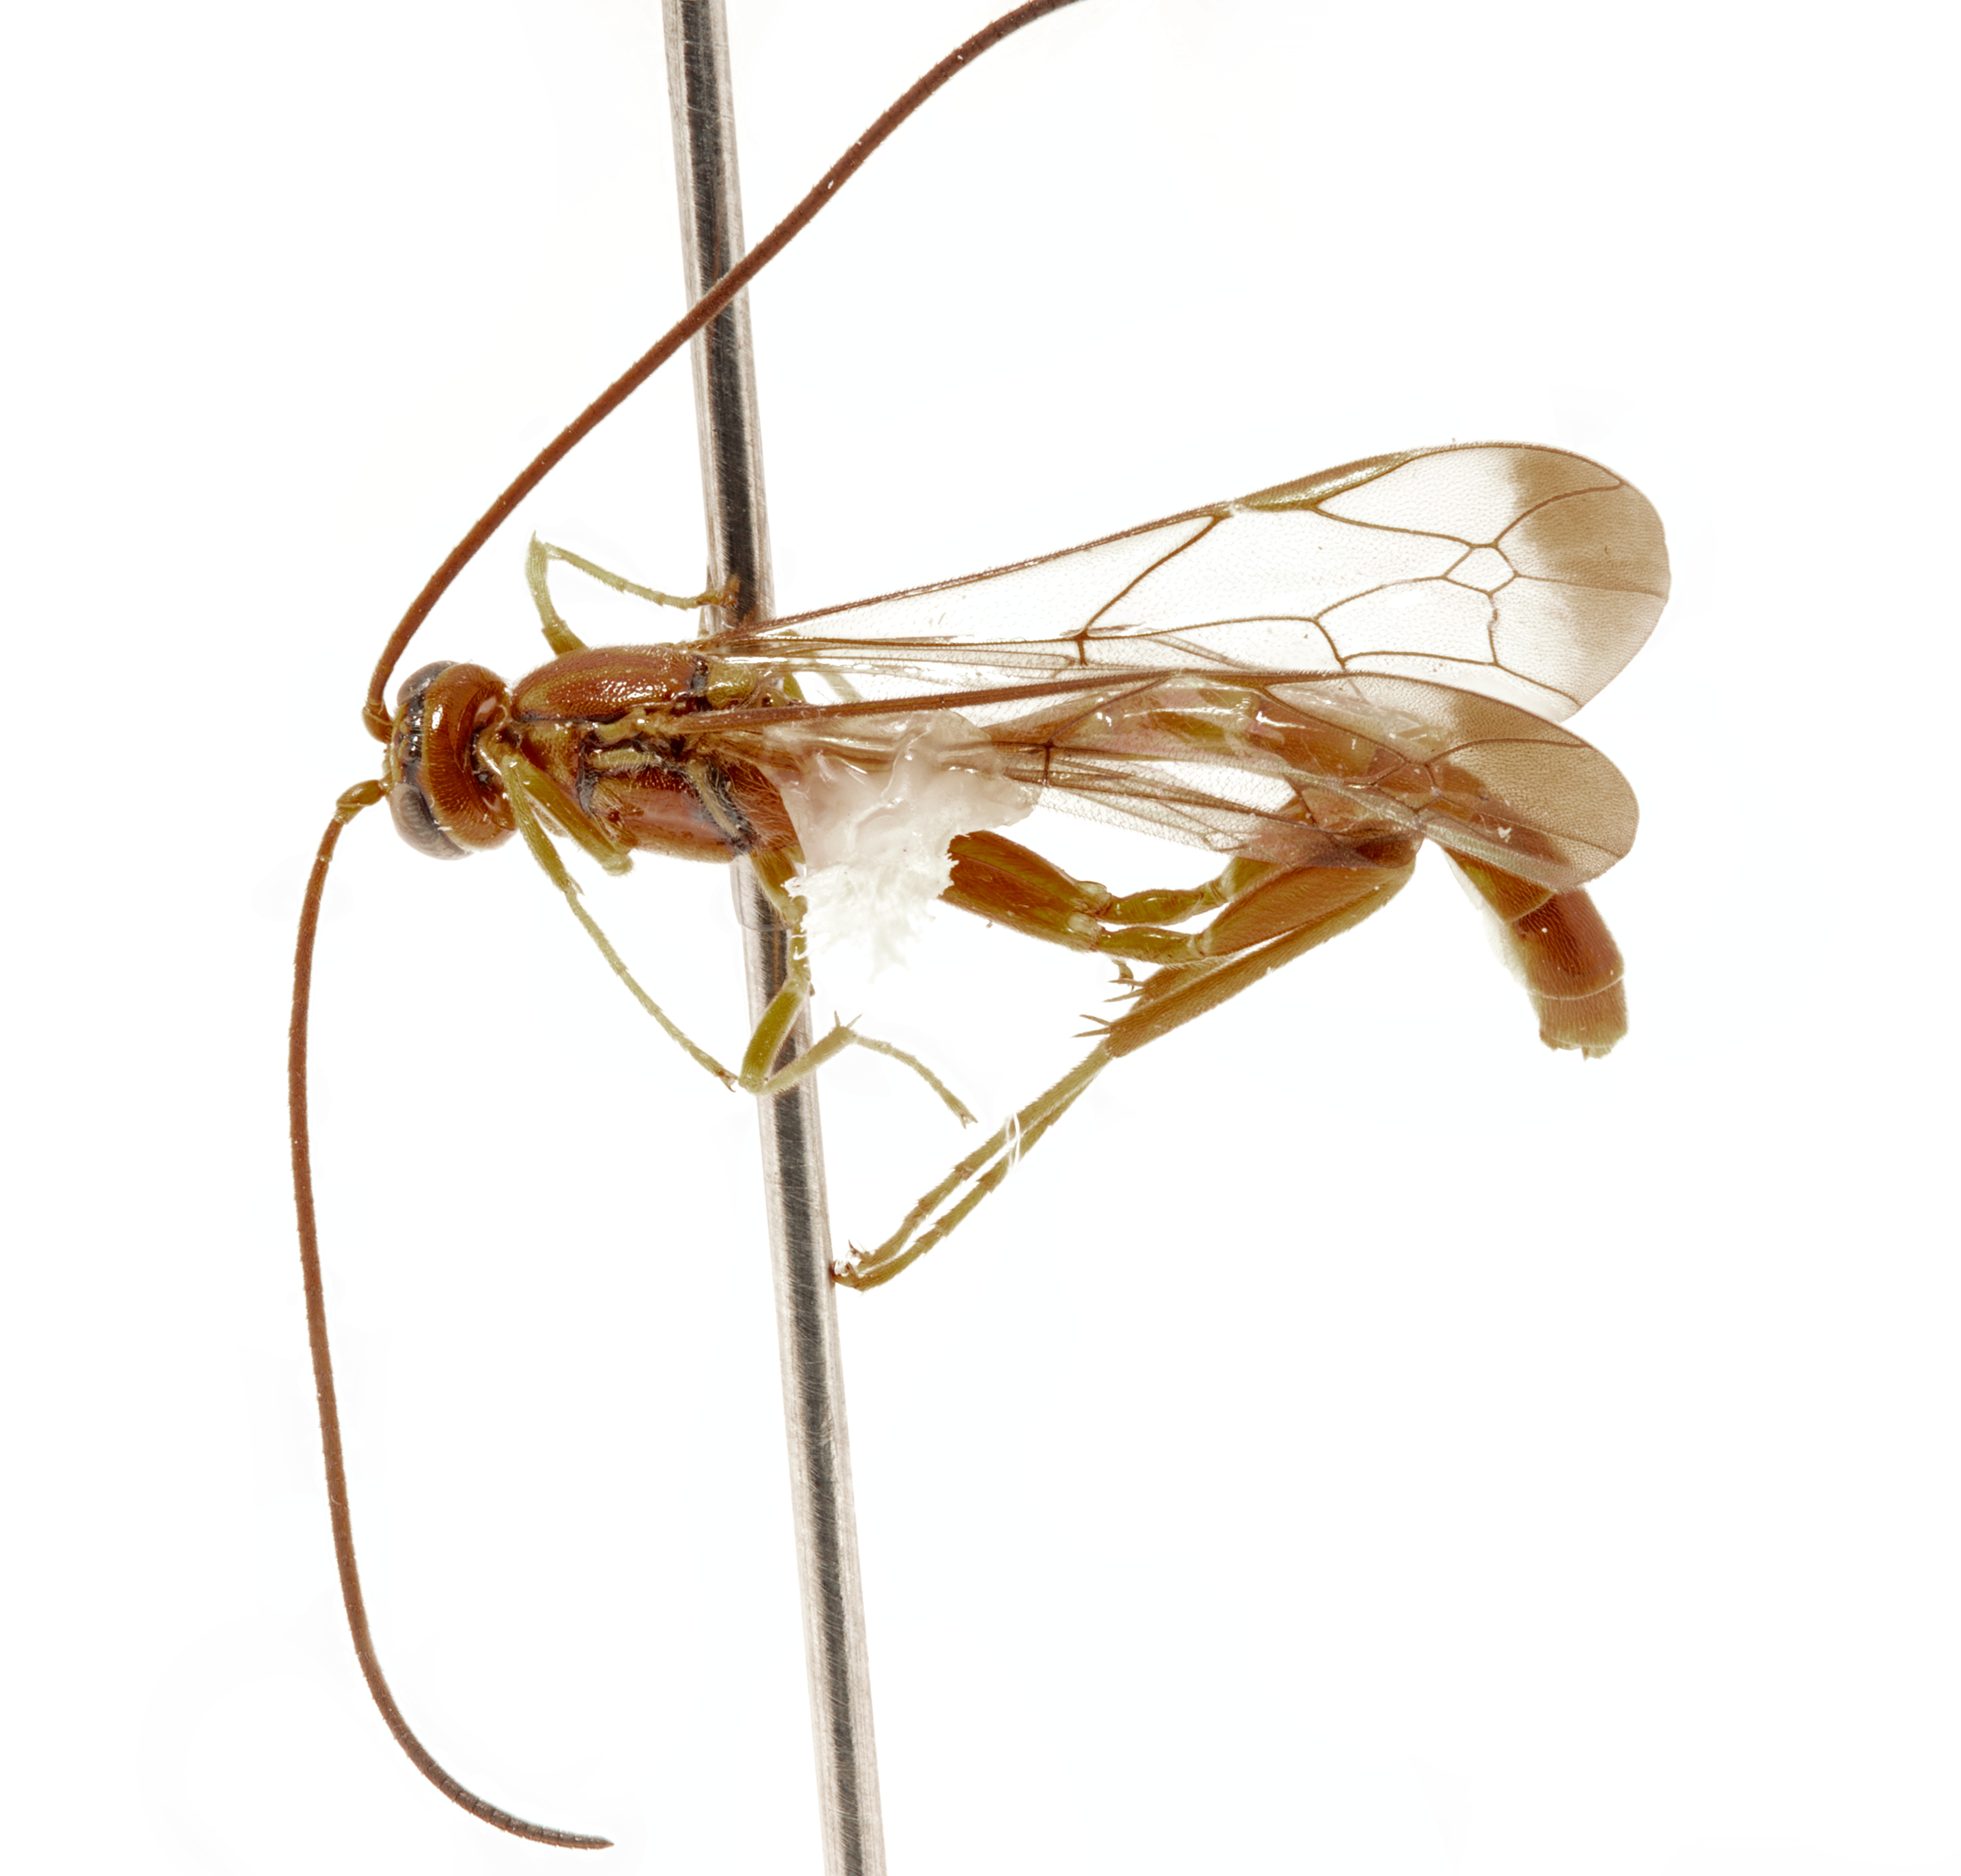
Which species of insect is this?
Labena grallator
